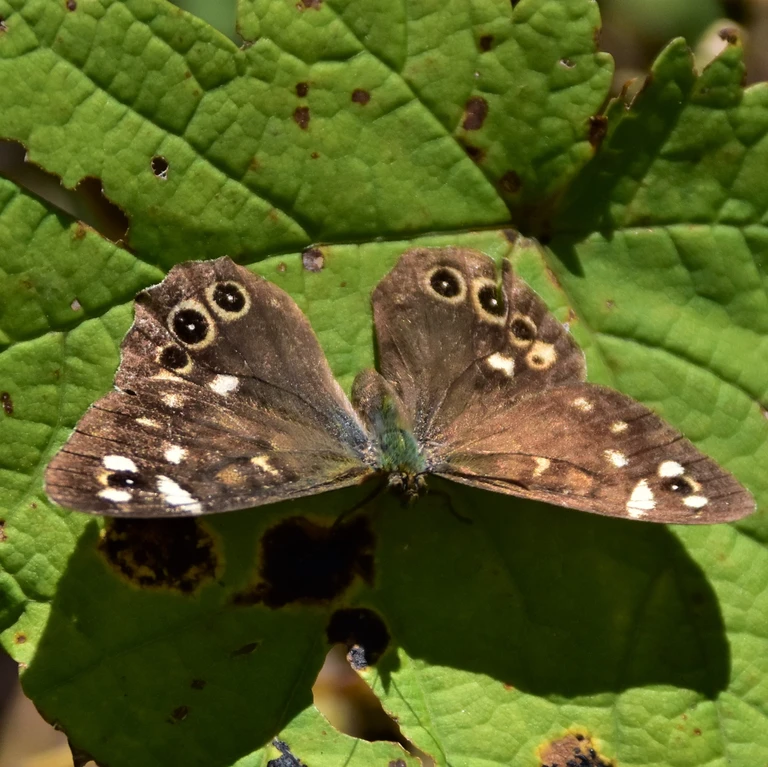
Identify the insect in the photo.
Pararge aegeria
